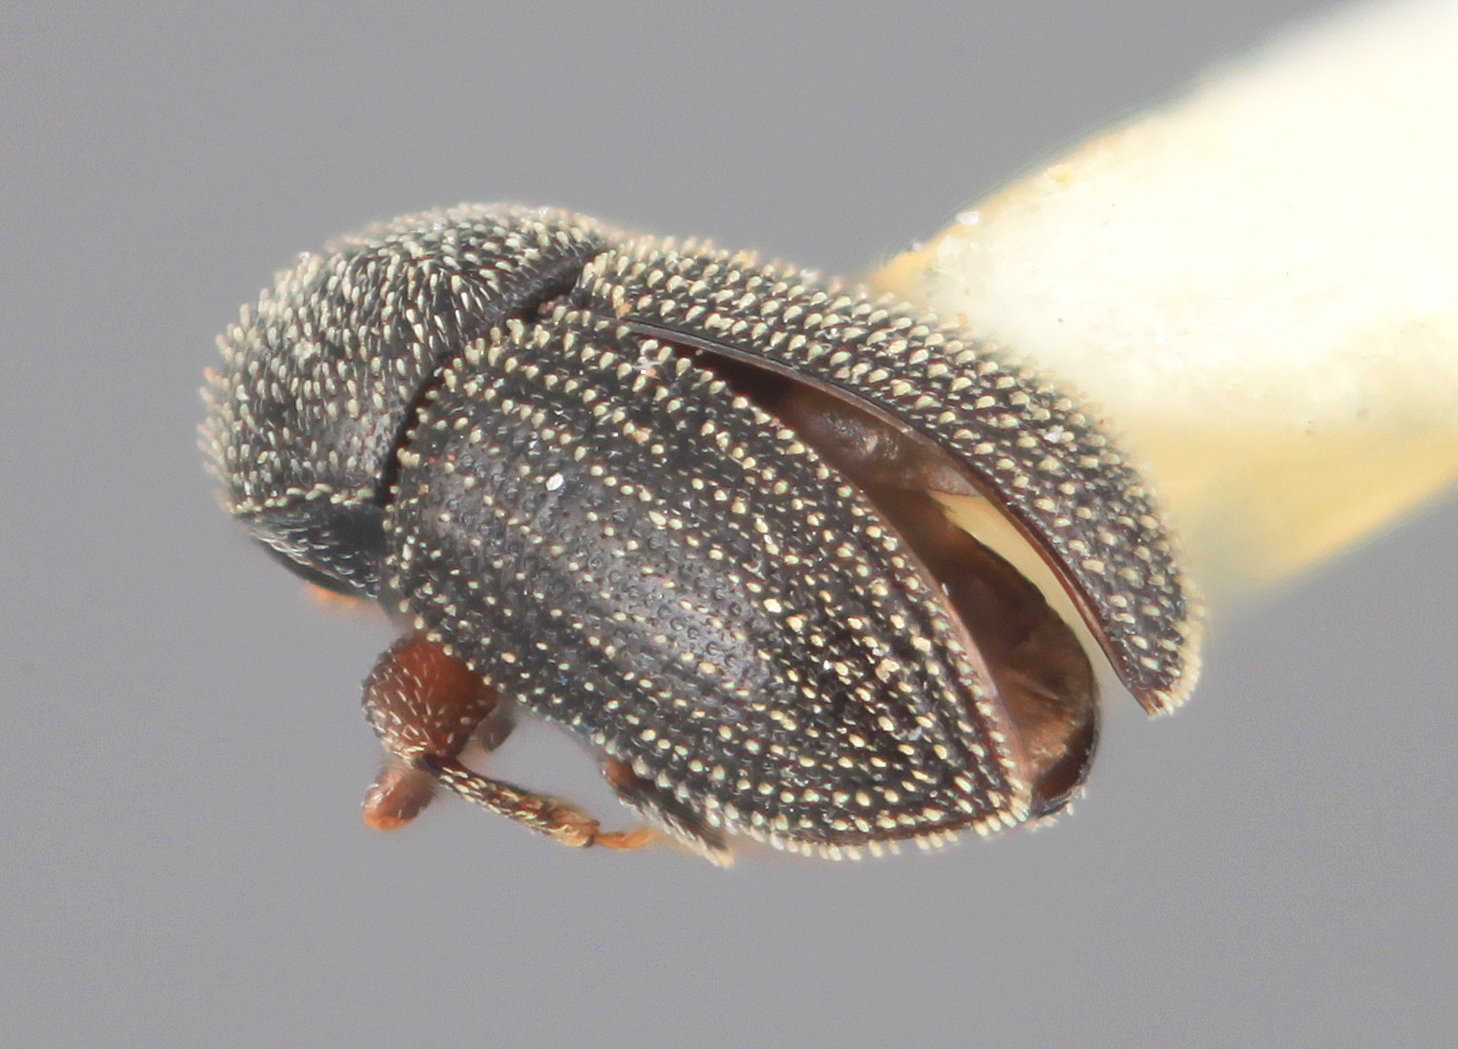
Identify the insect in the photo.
Pycnarthrum funerium
